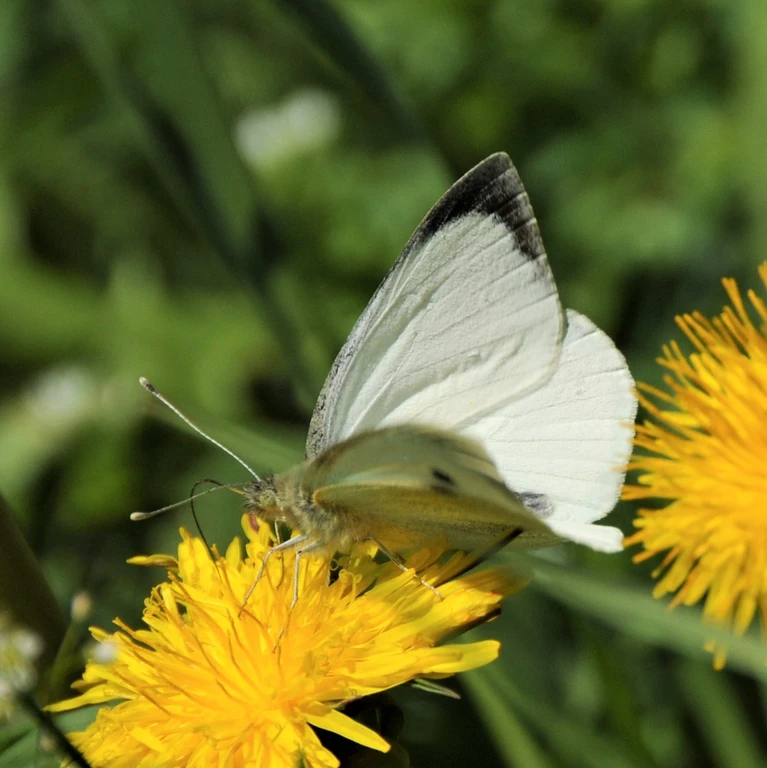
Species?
Pieris brassicae
